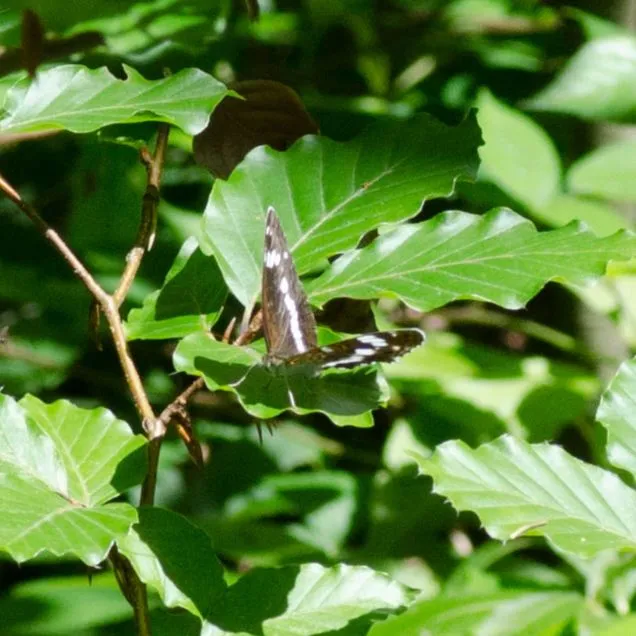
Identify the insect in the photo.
Limenitis camilla (also Ladoga camilla)
